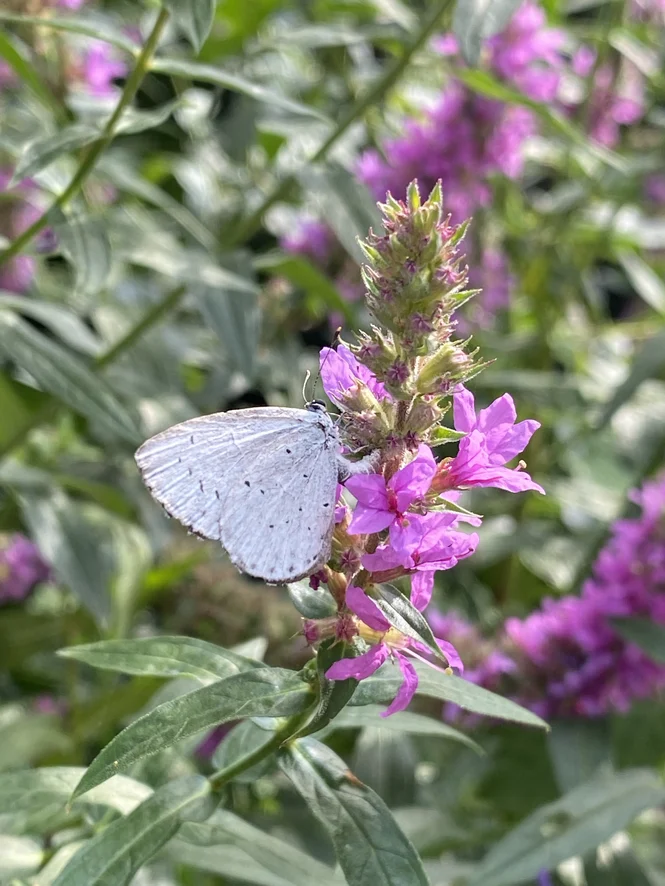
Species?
Celastrina argiolus
